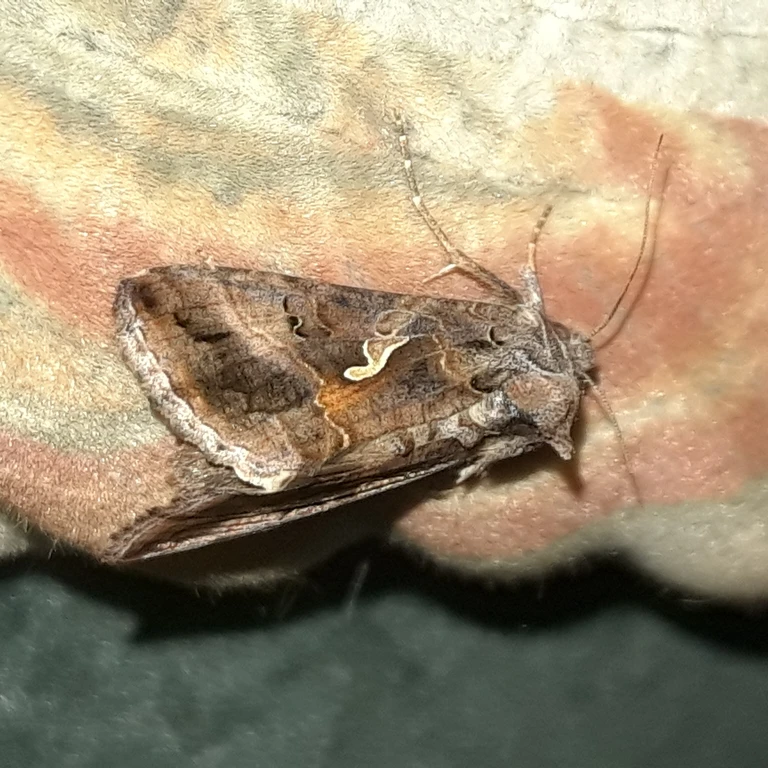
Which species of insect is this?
Autographa gamma
